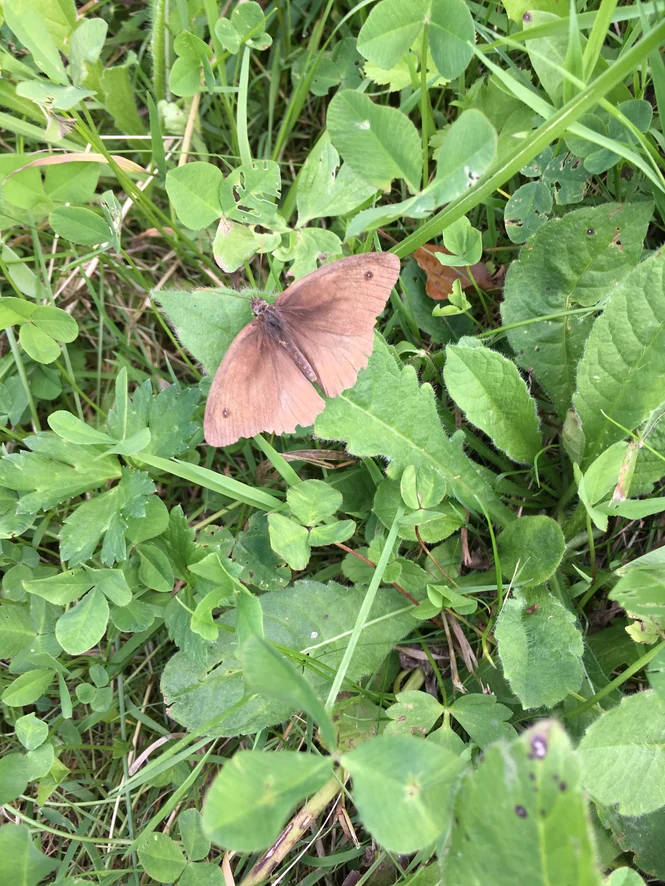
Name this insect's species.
Maniola jurtina
